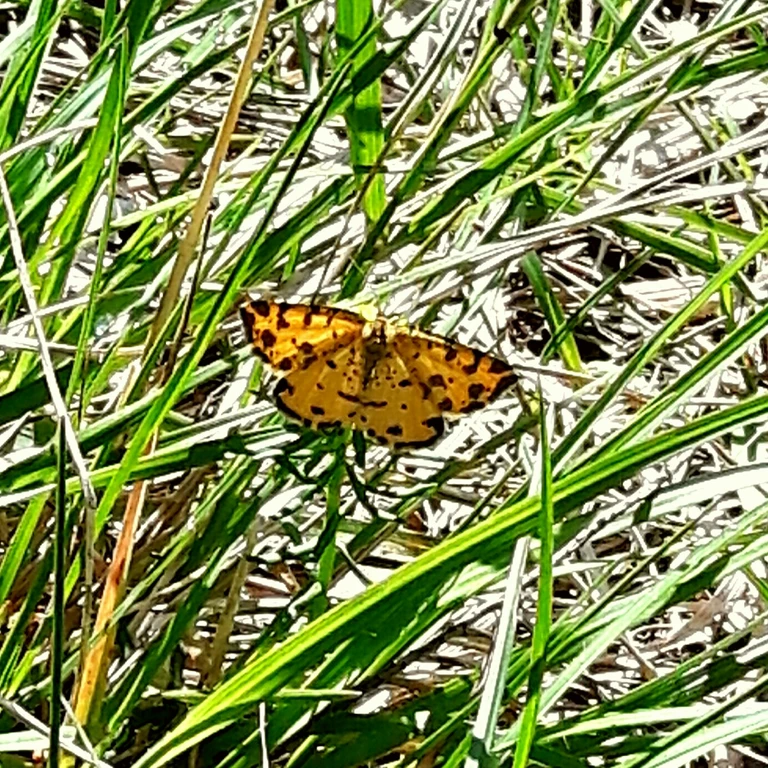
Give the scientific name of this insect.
Pseudopanthera macularia
